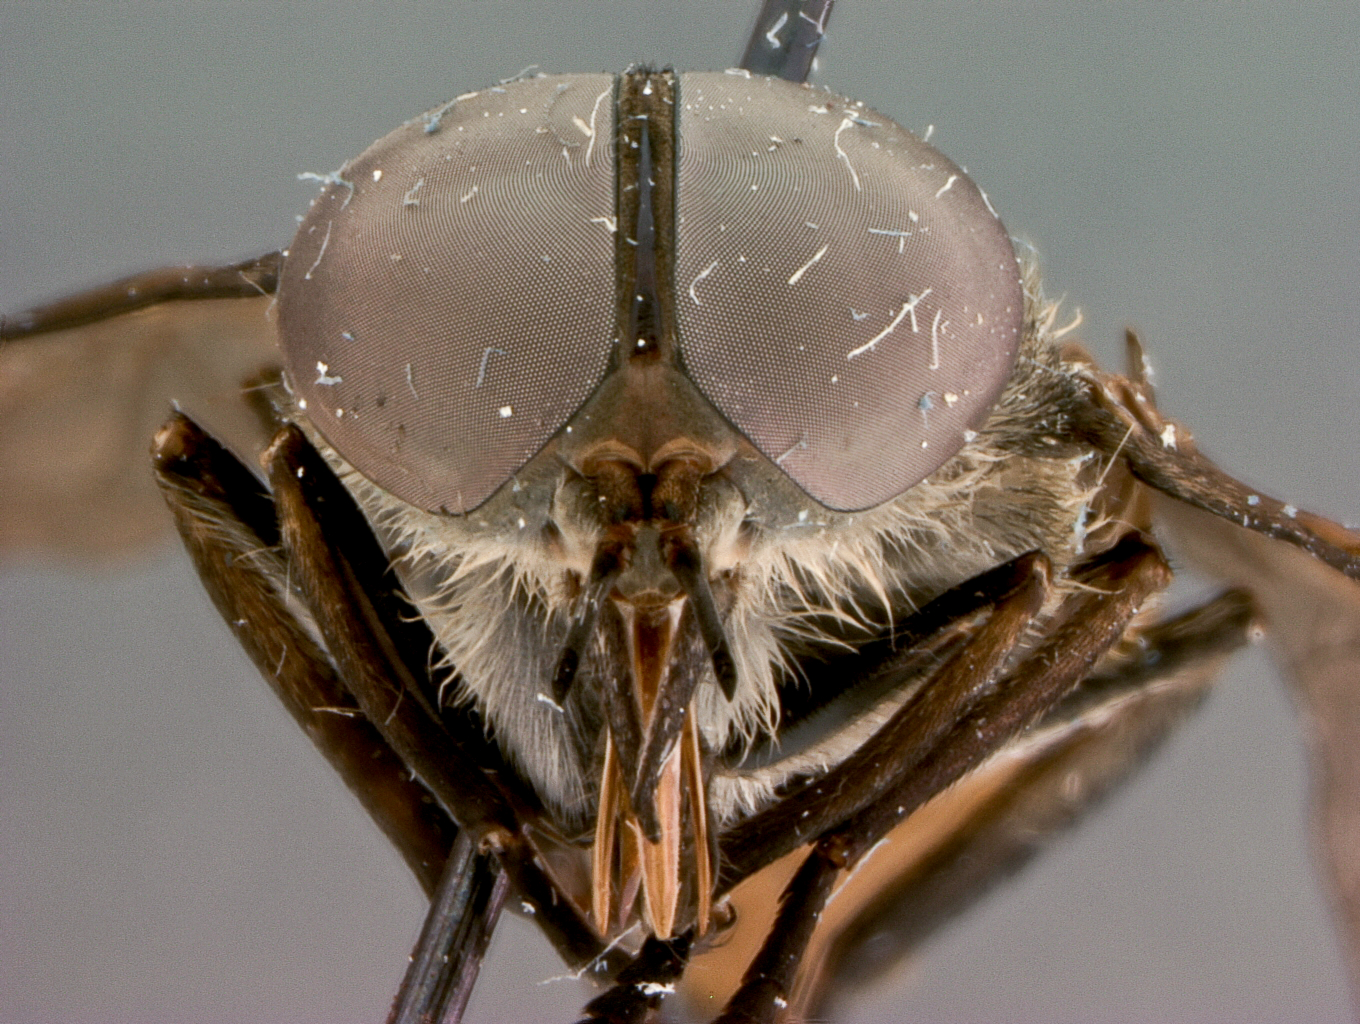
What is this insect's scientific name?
Tabanus attenuatus (also Tabanus abattenuis)
